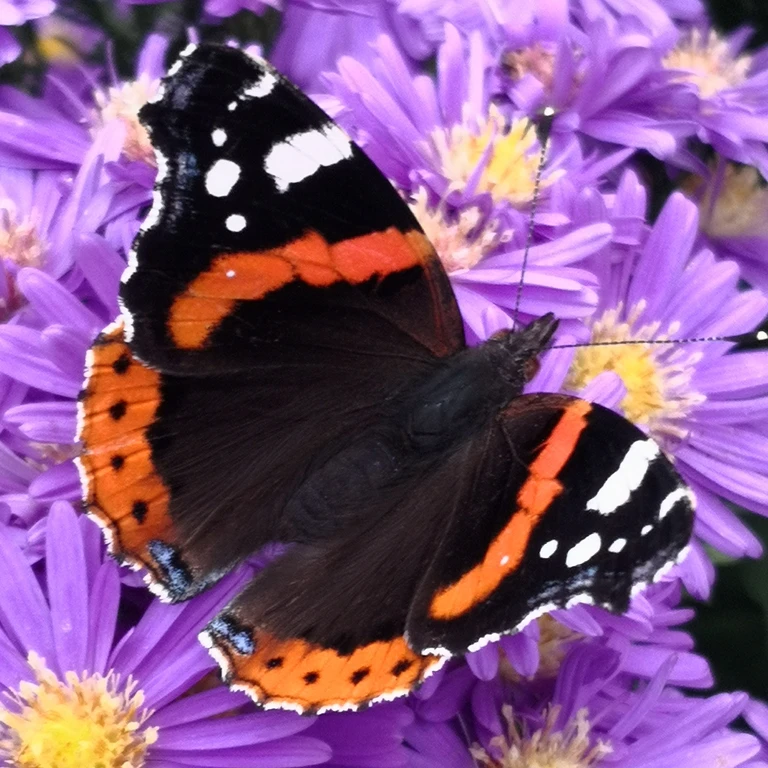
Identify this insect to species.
Vanessa atalanta
